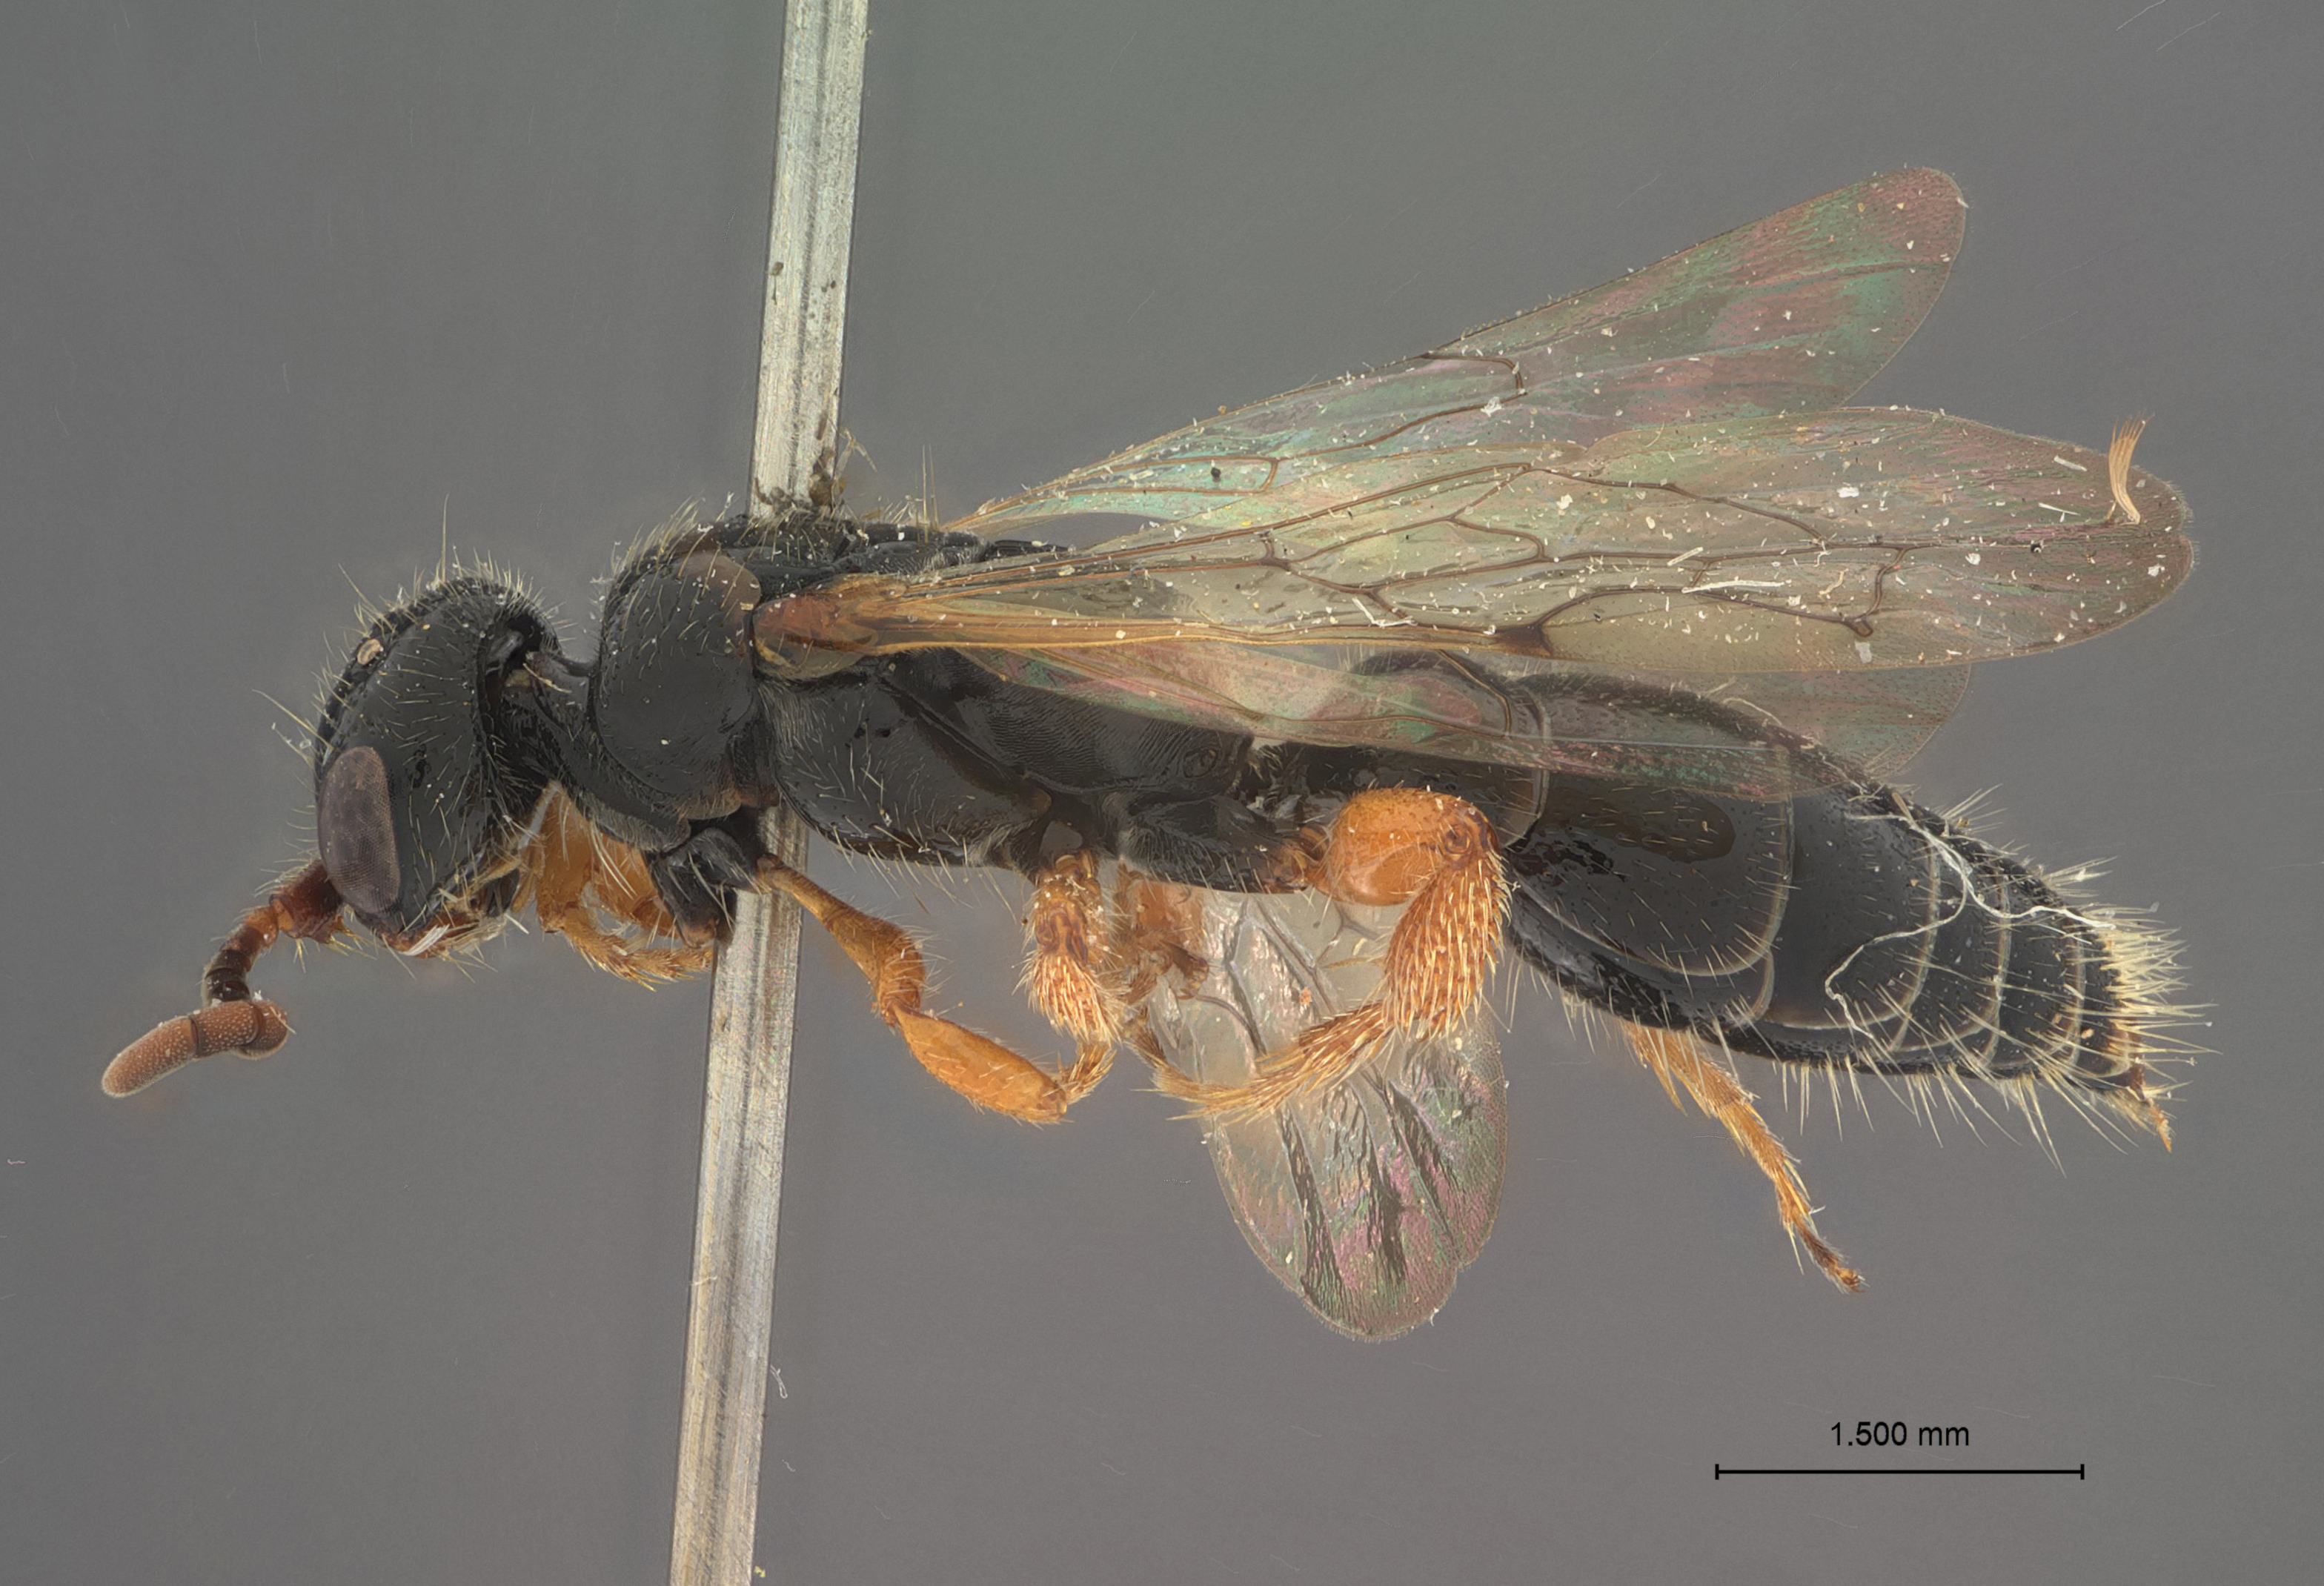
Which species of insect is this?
Tiphia moczari
